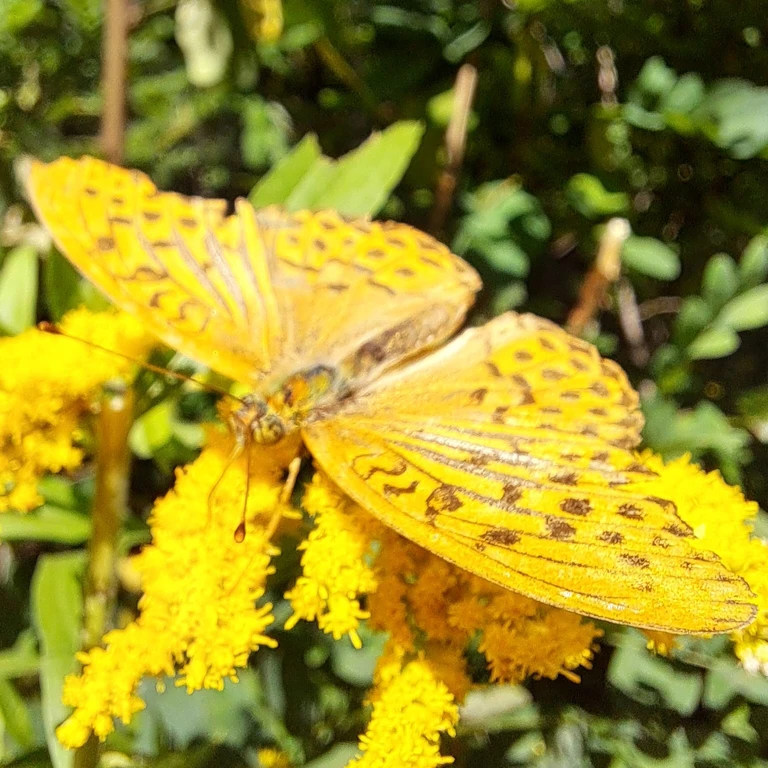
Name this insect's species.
Argynnis paphia
